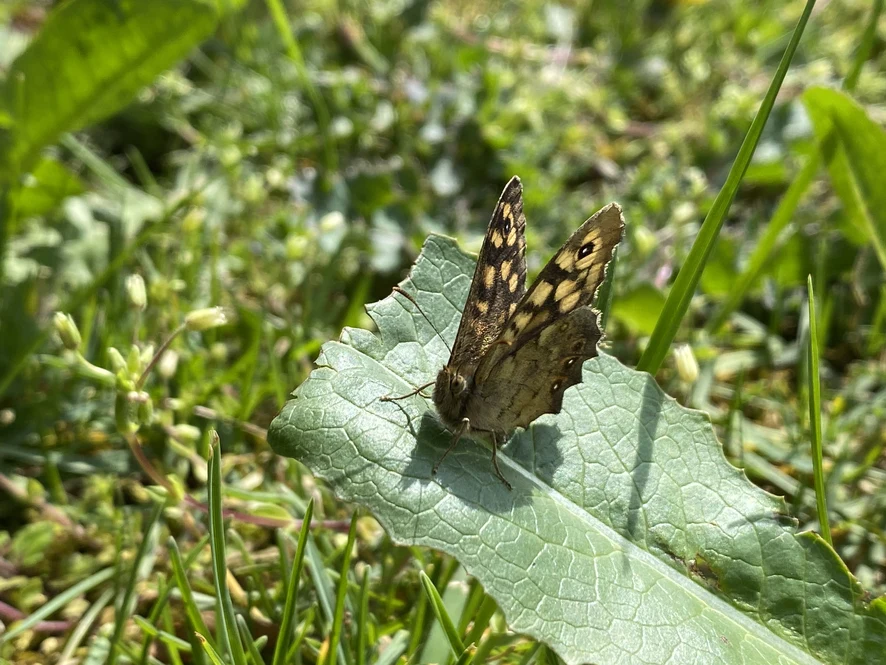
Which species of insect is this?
Pararge aegeria
